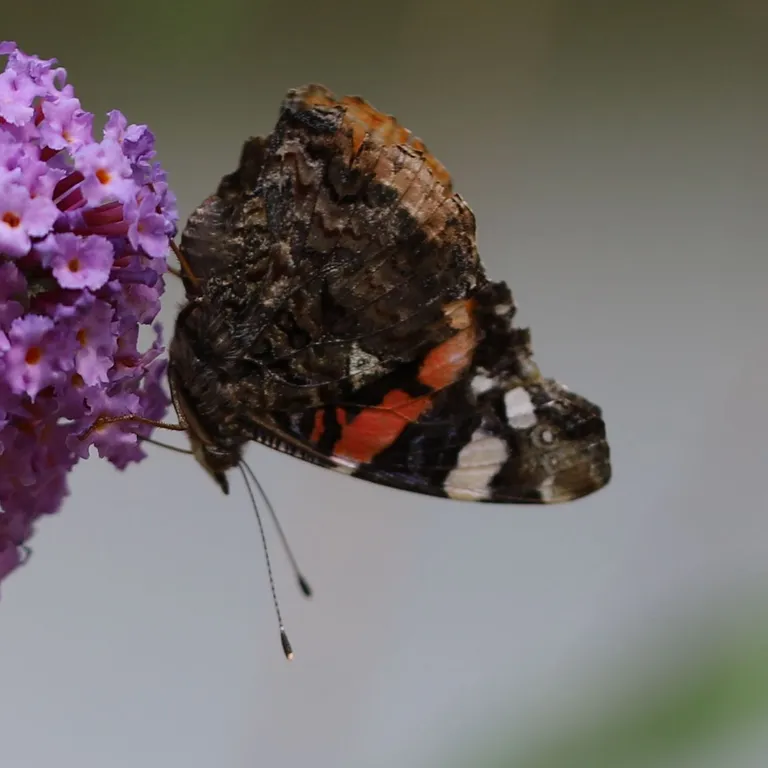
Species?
Vanessa atalanta
